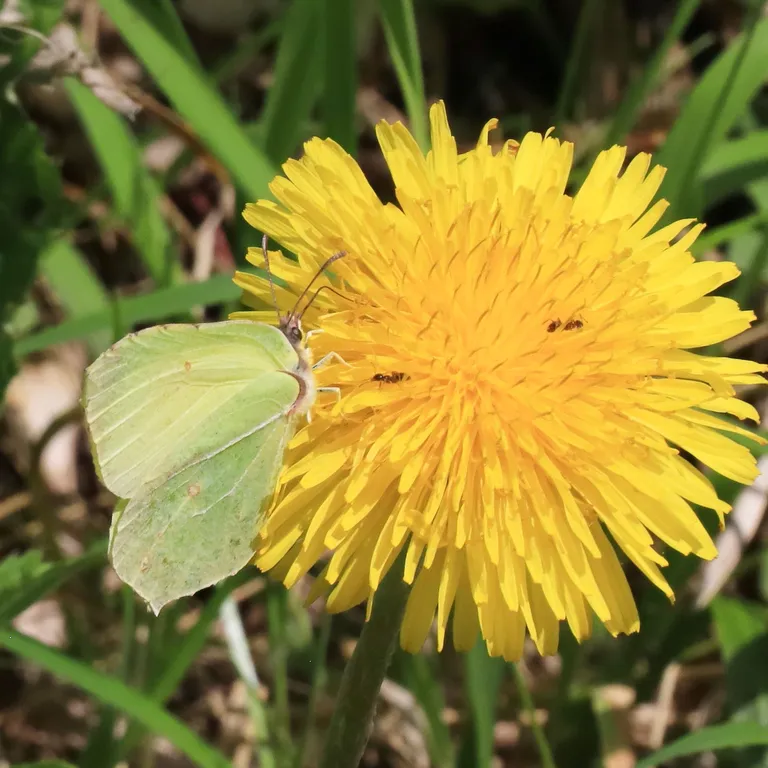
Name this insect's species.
Gonepteryx rhamni
